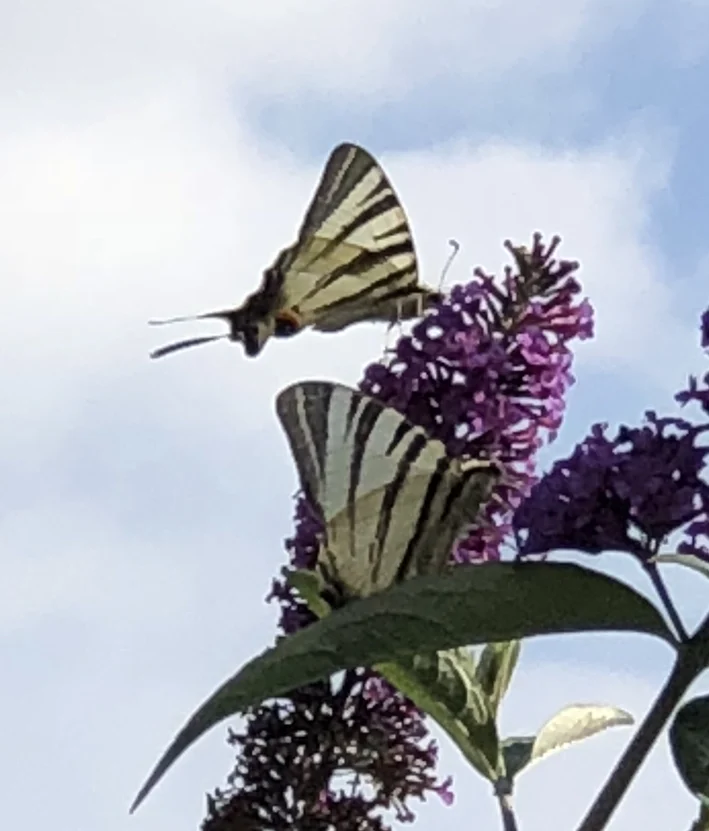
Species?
Iphiclides podalirius
